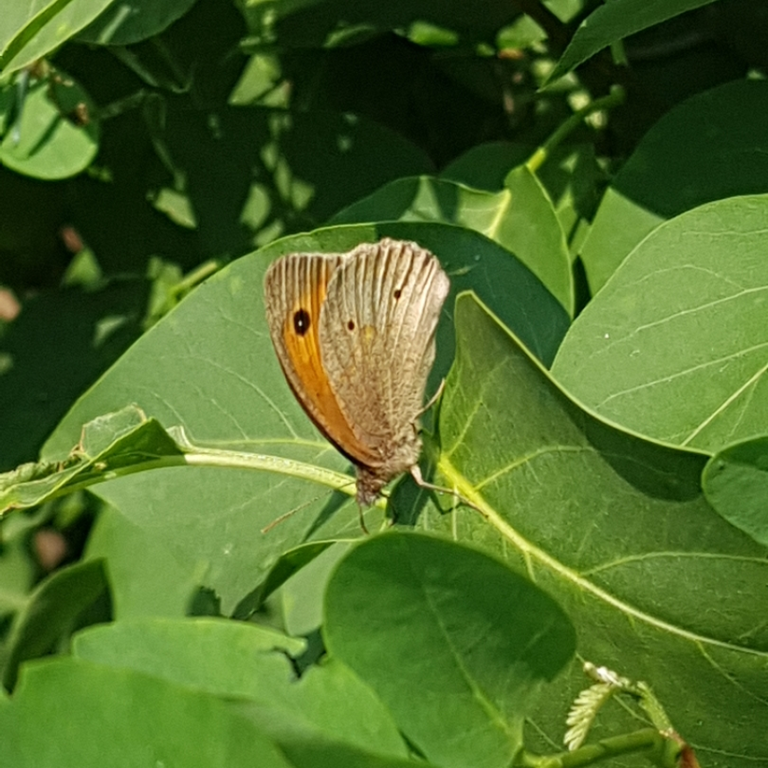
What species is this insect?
Maniola jurtina
